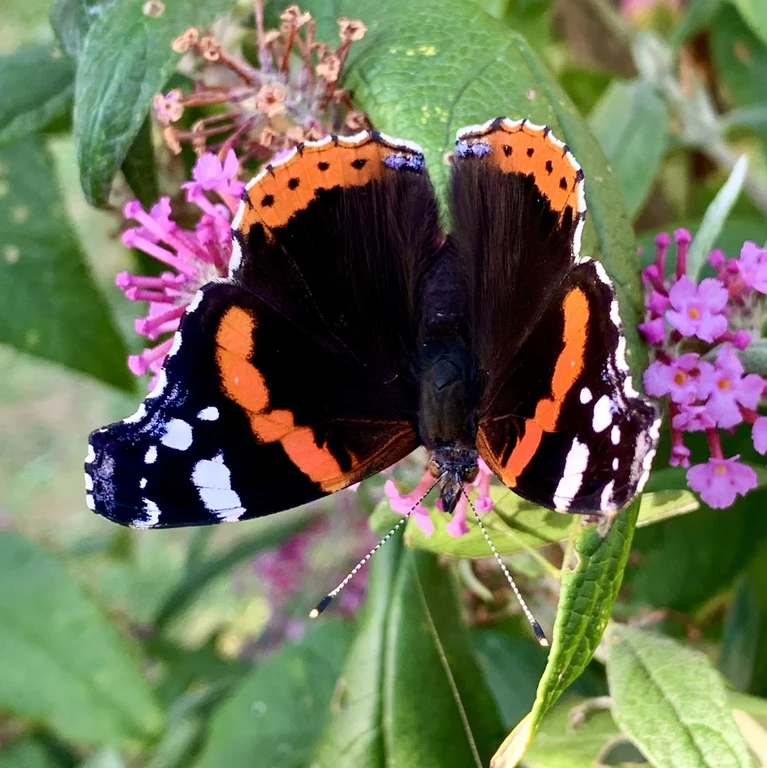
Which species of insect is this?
Vanessa atalanta
